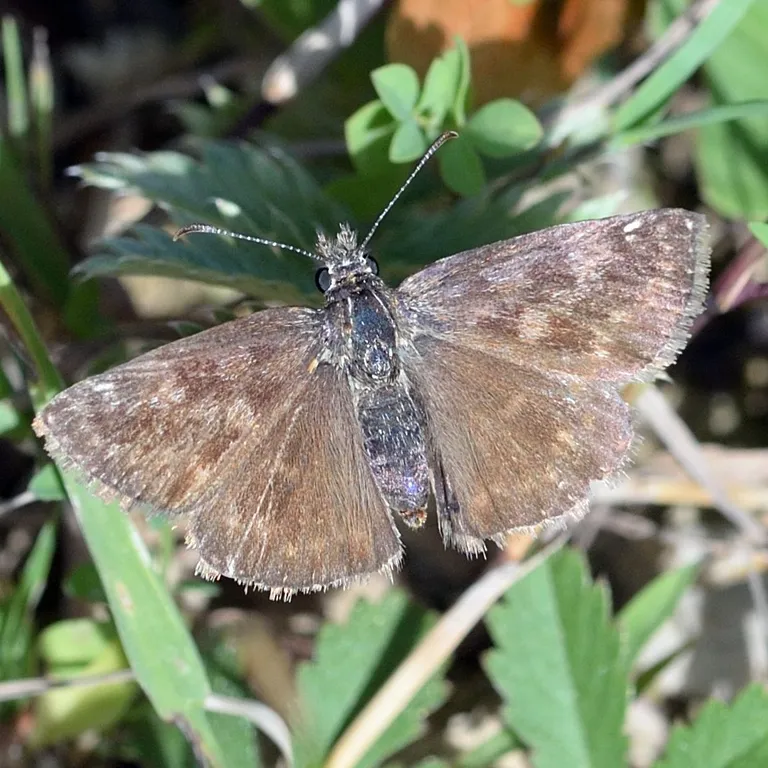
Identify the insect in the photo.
Erynnis tages
